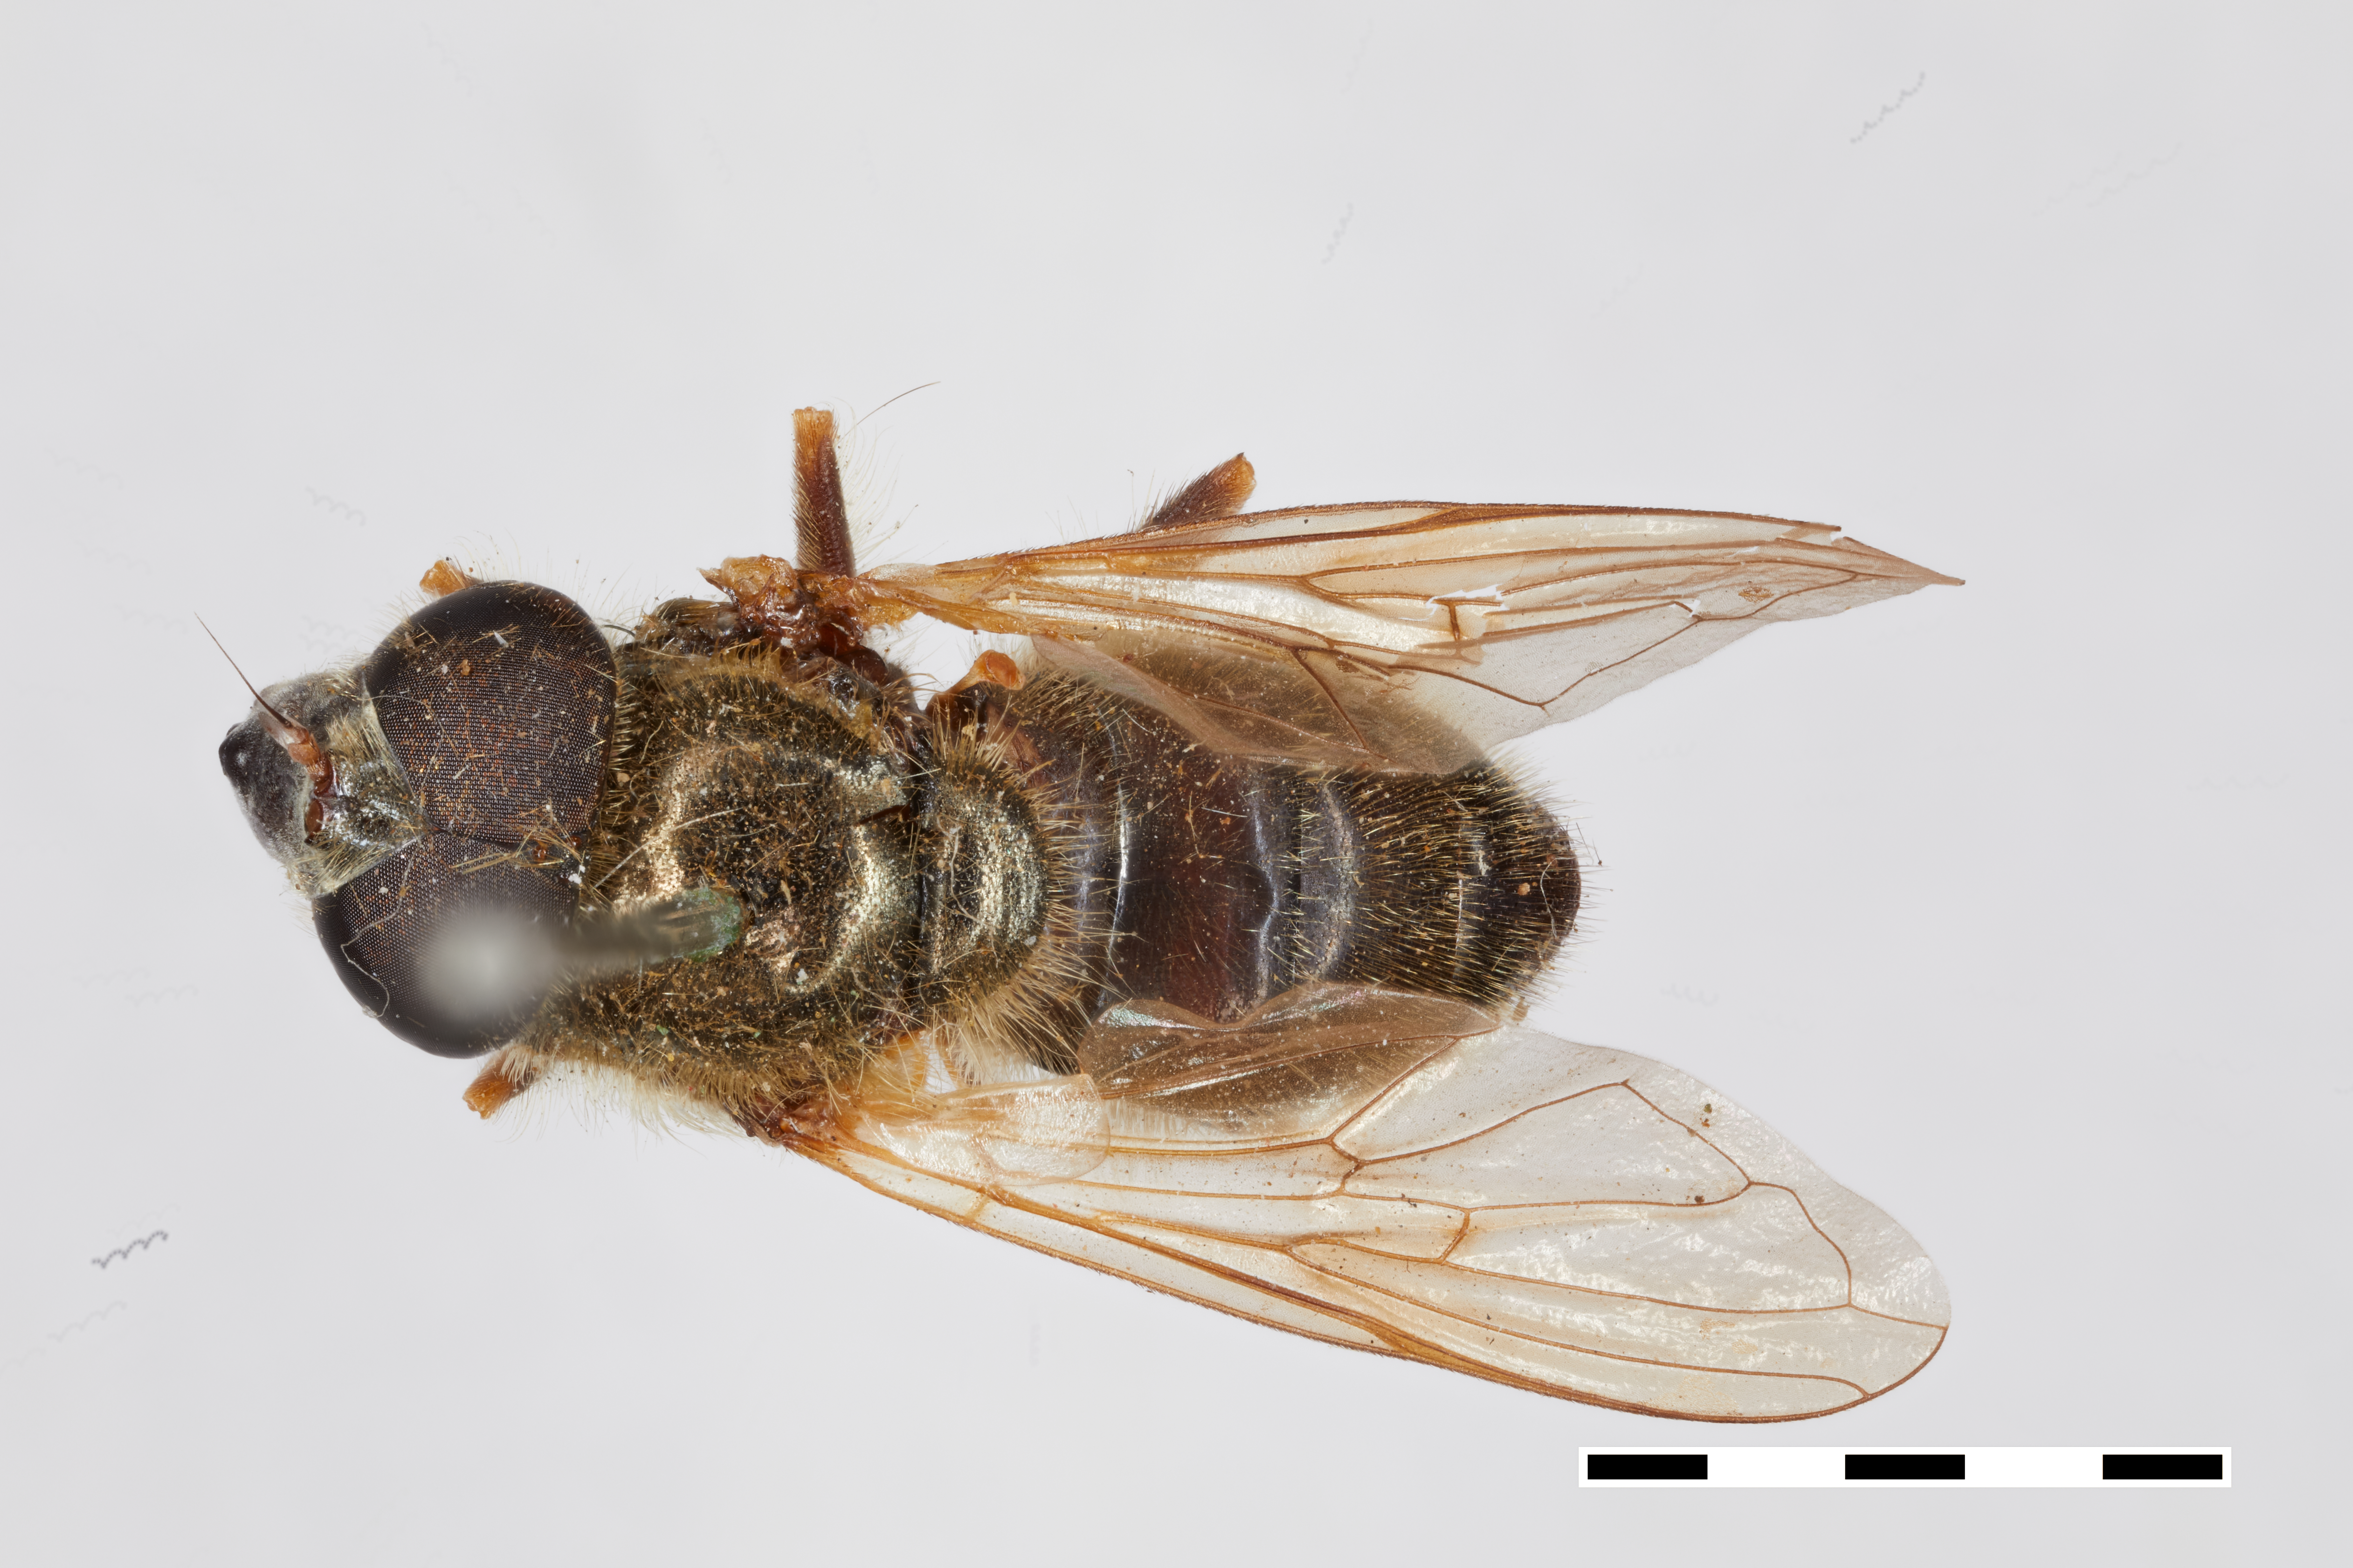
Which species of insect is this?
Cheilosia lasiophthalmus
